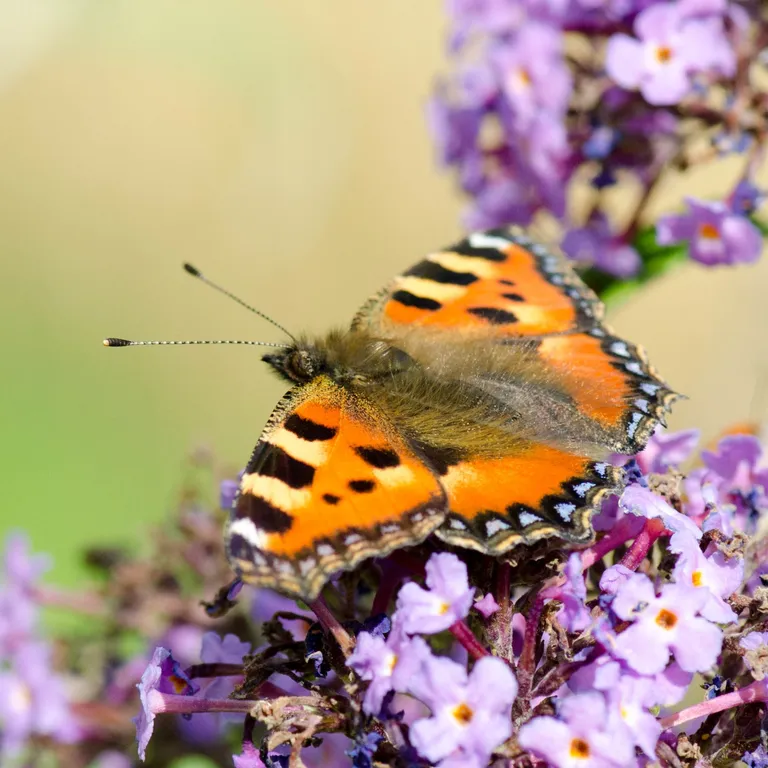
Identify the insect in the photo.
Aglais urticae
